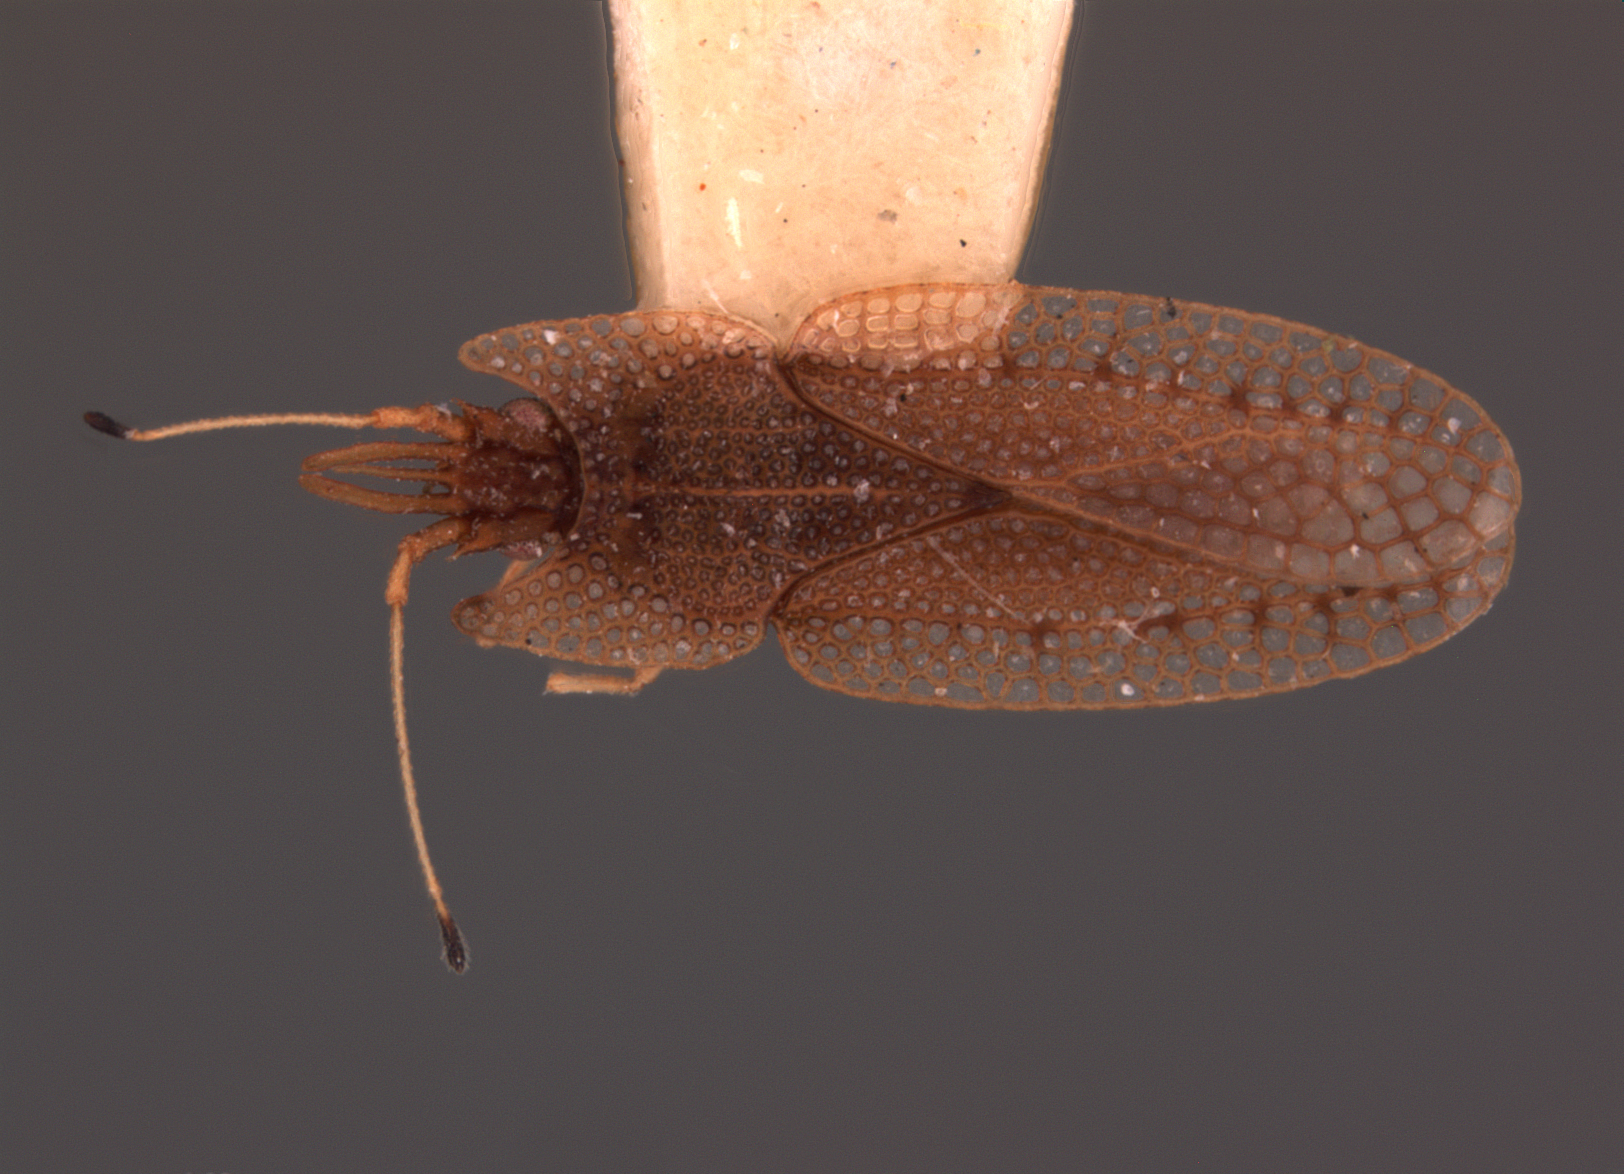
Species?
Palauella gresitti
